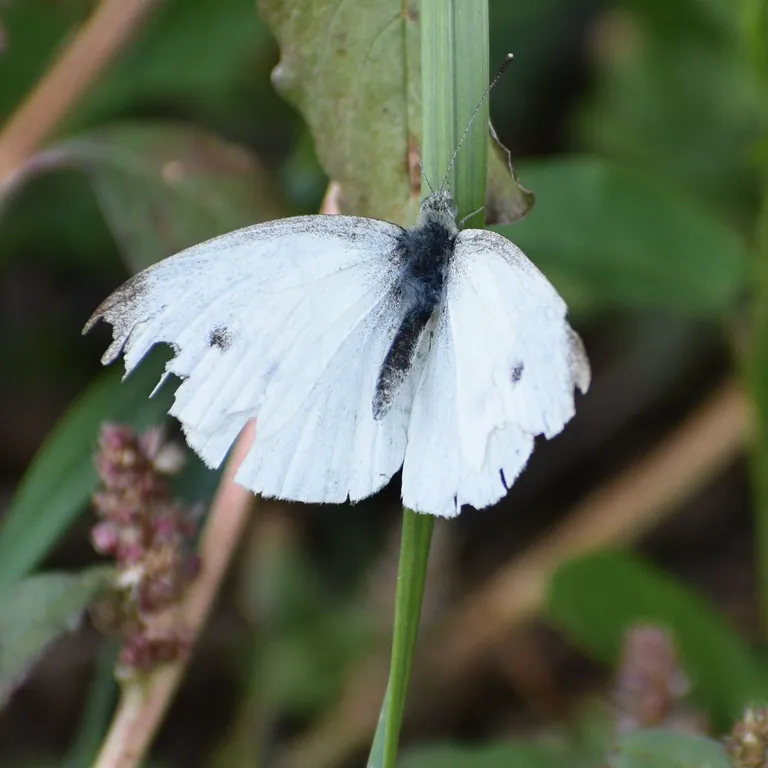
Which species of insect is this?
Pieris rapae
